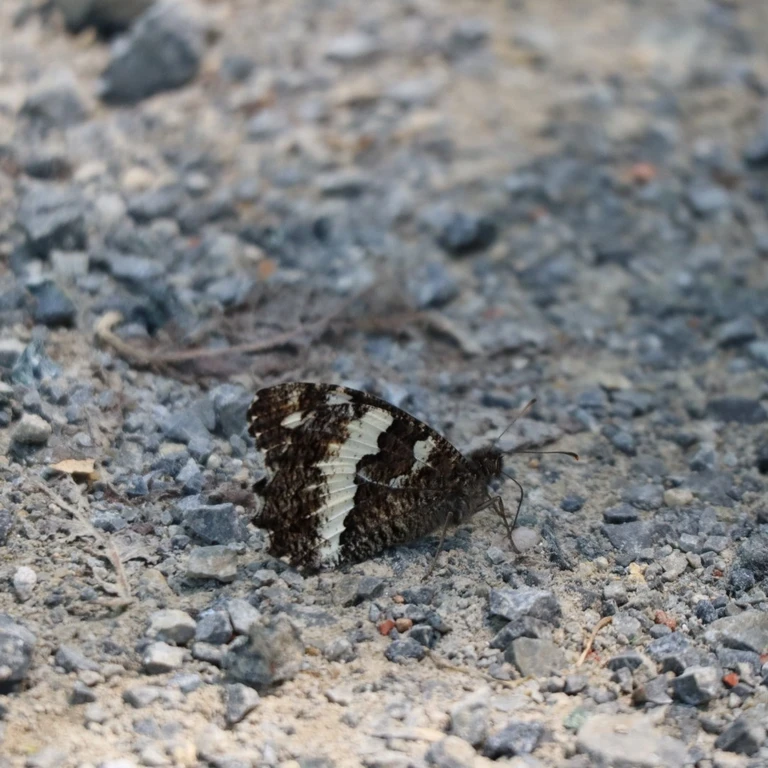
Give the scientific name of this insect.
Brintesia circe
